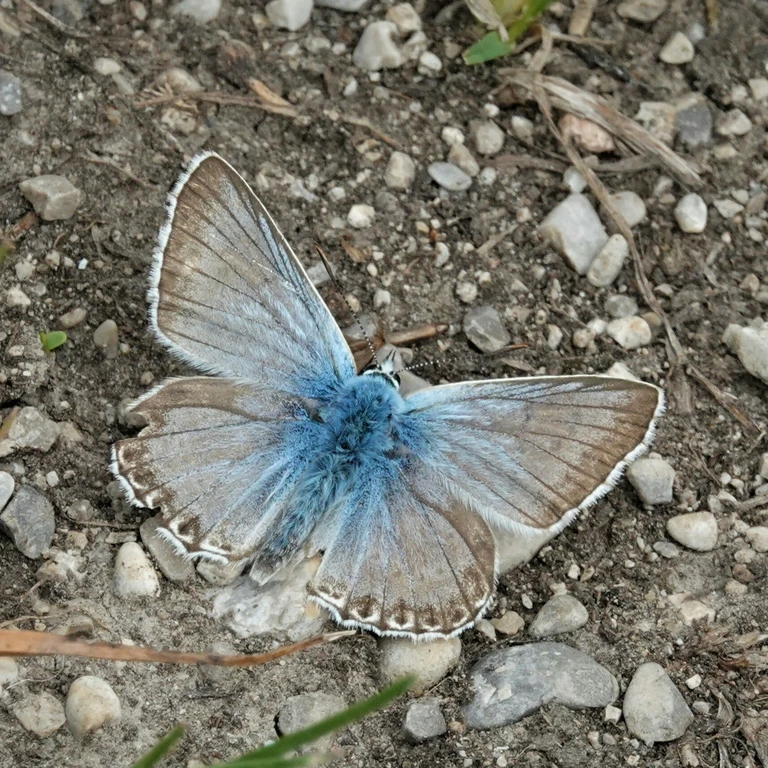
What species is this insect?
Lysandra coridon
